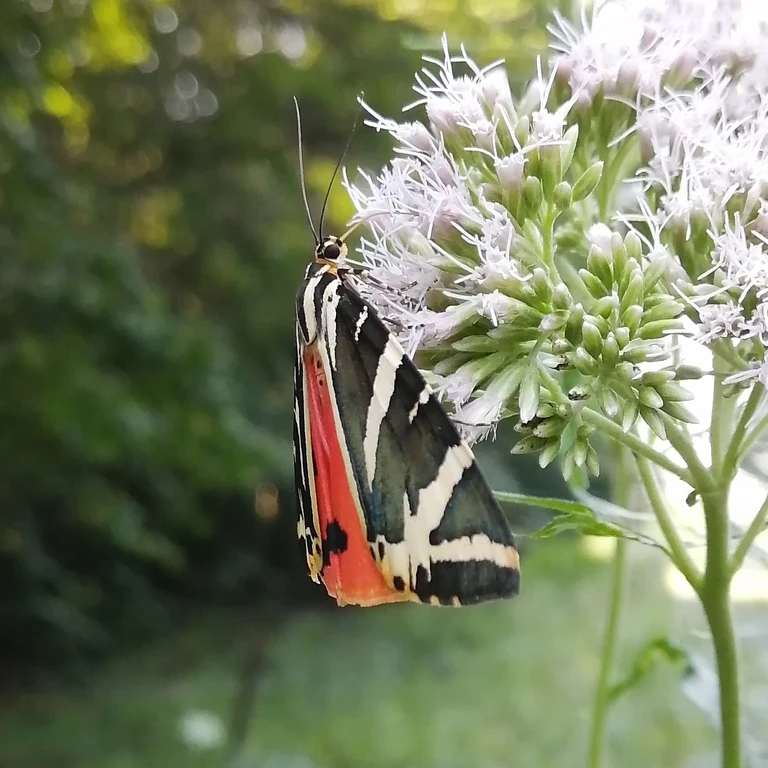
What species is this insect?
Euplagia quadripunctaria
